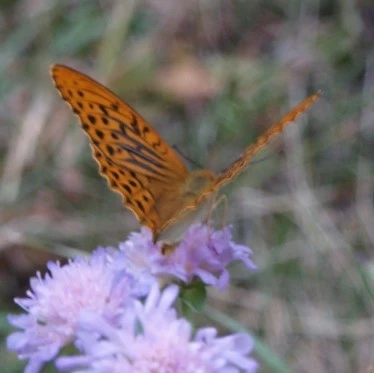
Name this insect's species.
Argynnis paphia
